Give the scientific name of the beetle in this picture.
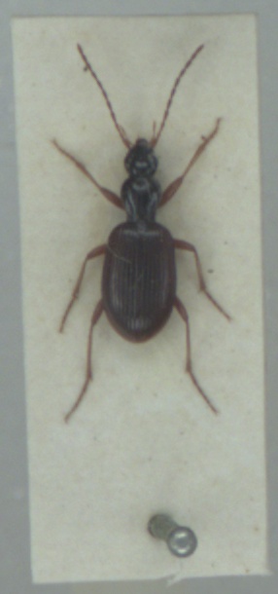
Oxypselaphus obscurus
